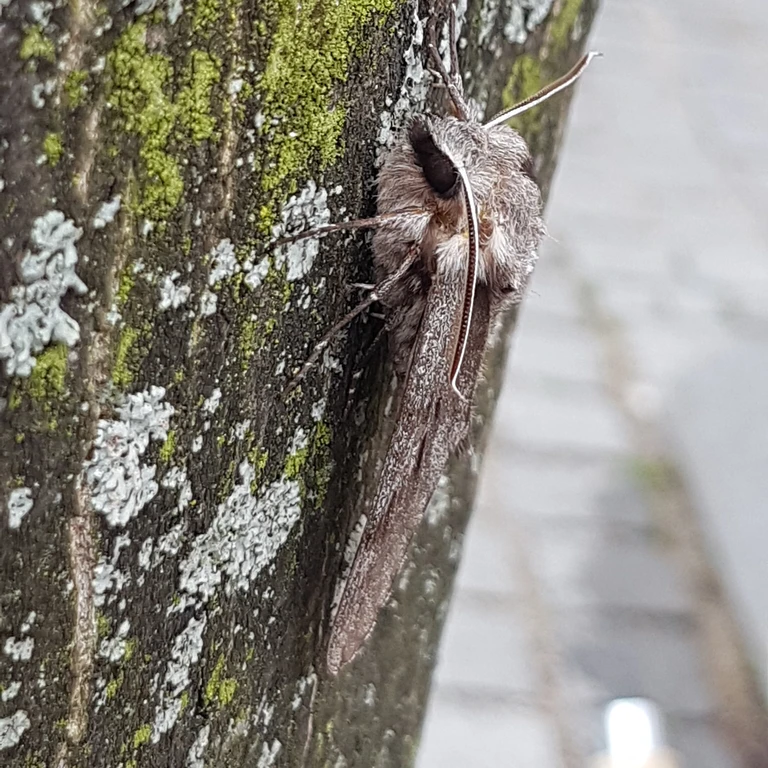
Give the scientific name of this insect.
Sphinx pinastri
